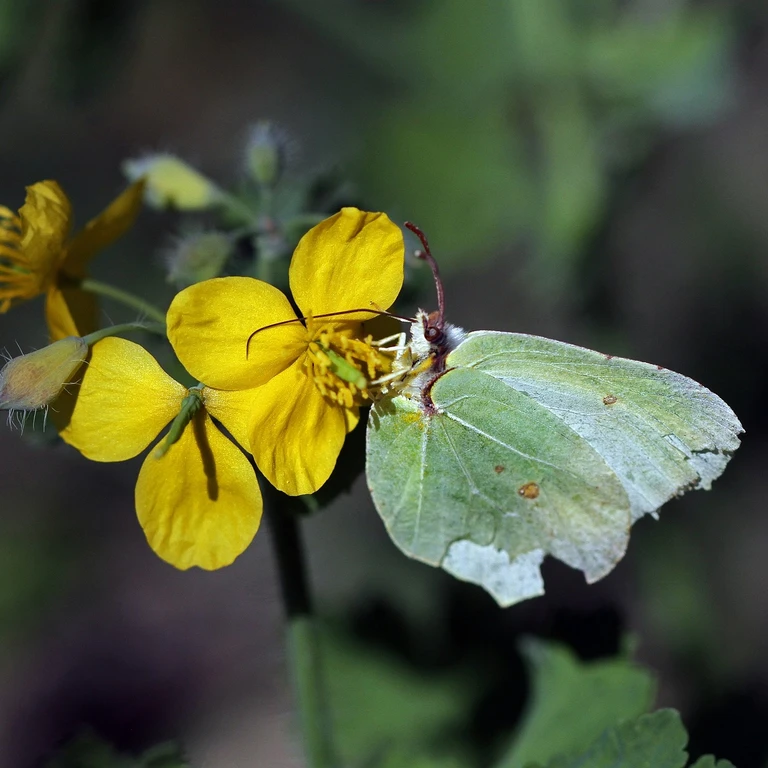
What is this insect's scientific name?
Gonepteryx rhamni
